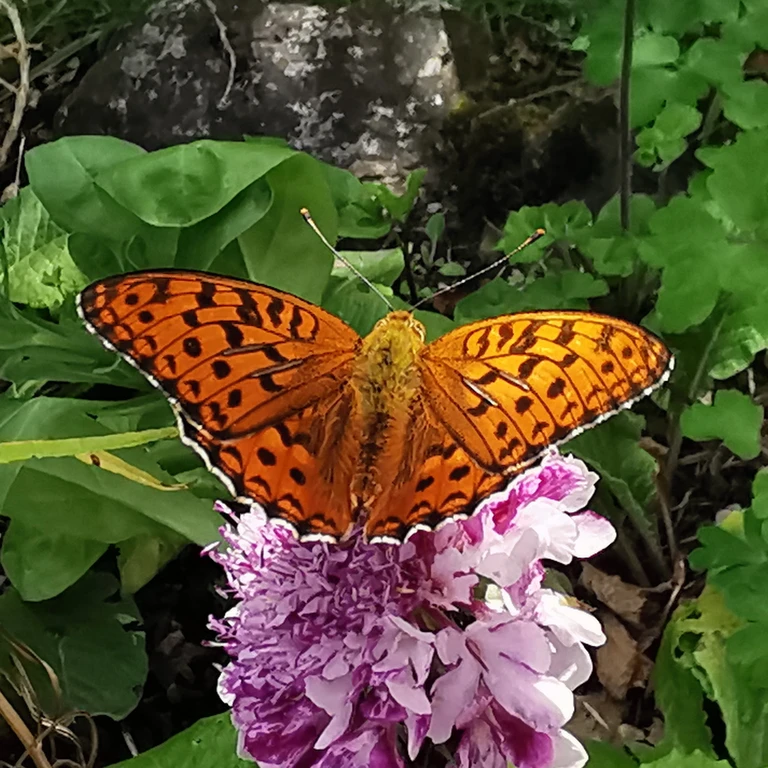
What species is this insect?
Fabriciana adippe
